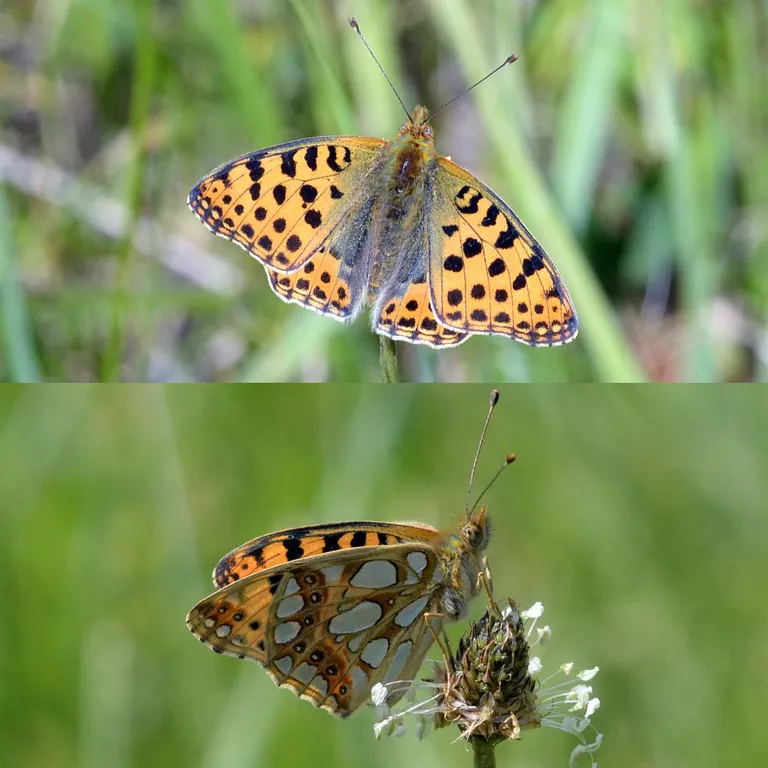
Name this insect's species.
Issoria lathonia
